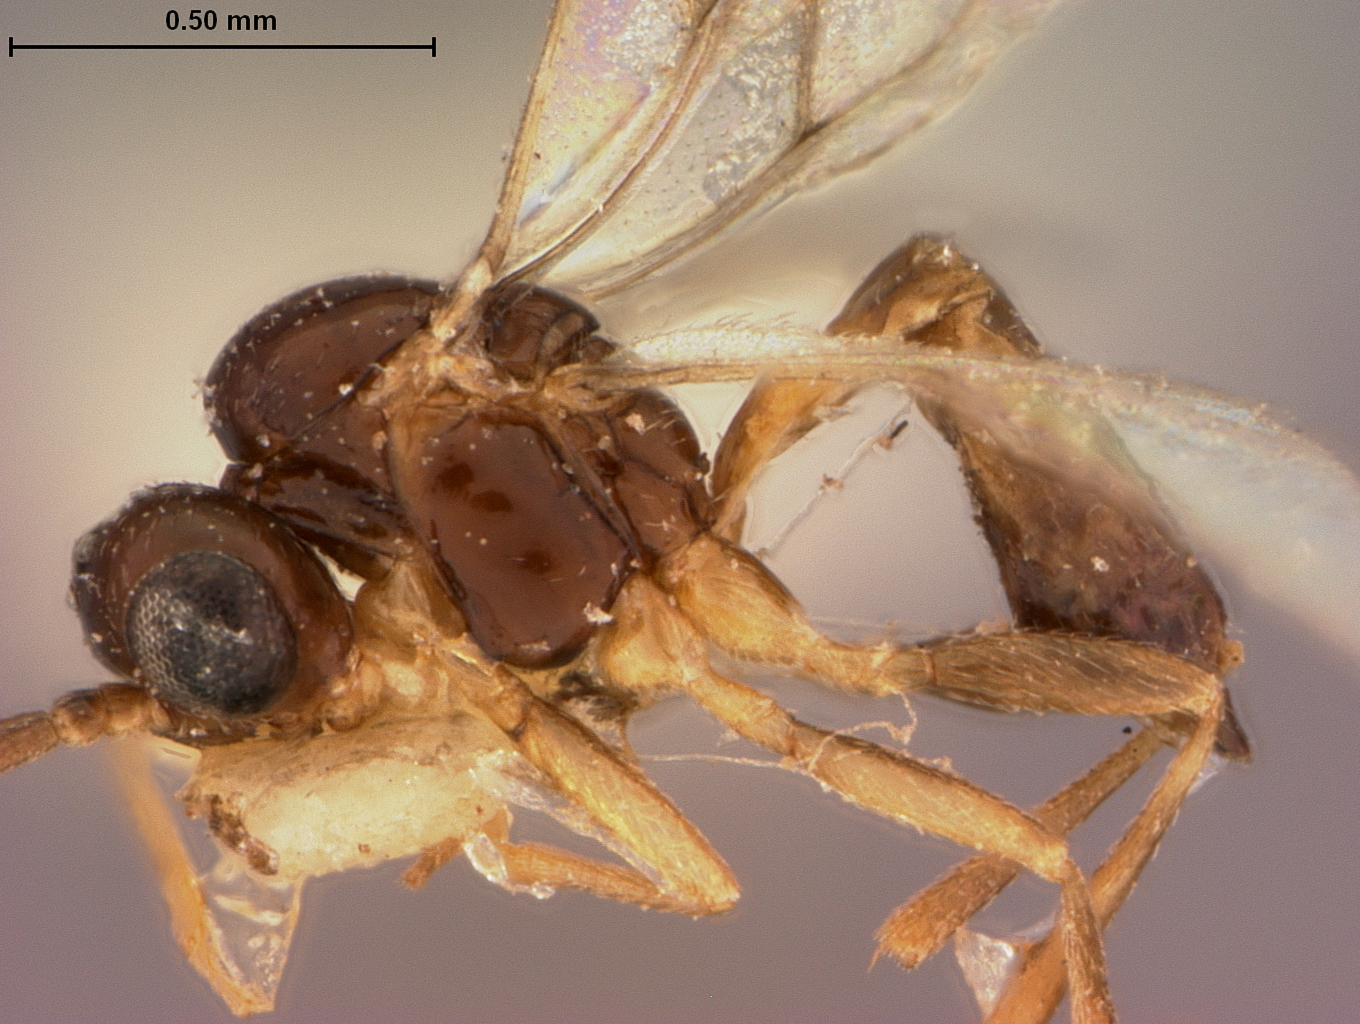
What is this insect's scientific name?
Lysiphlebus tritici
